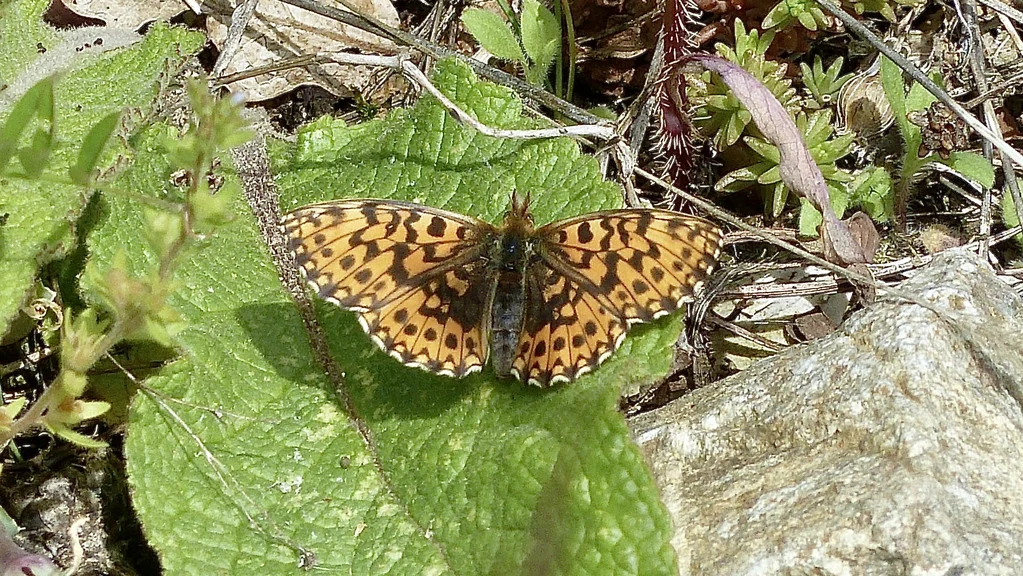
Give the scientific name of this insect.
Boloria dia
